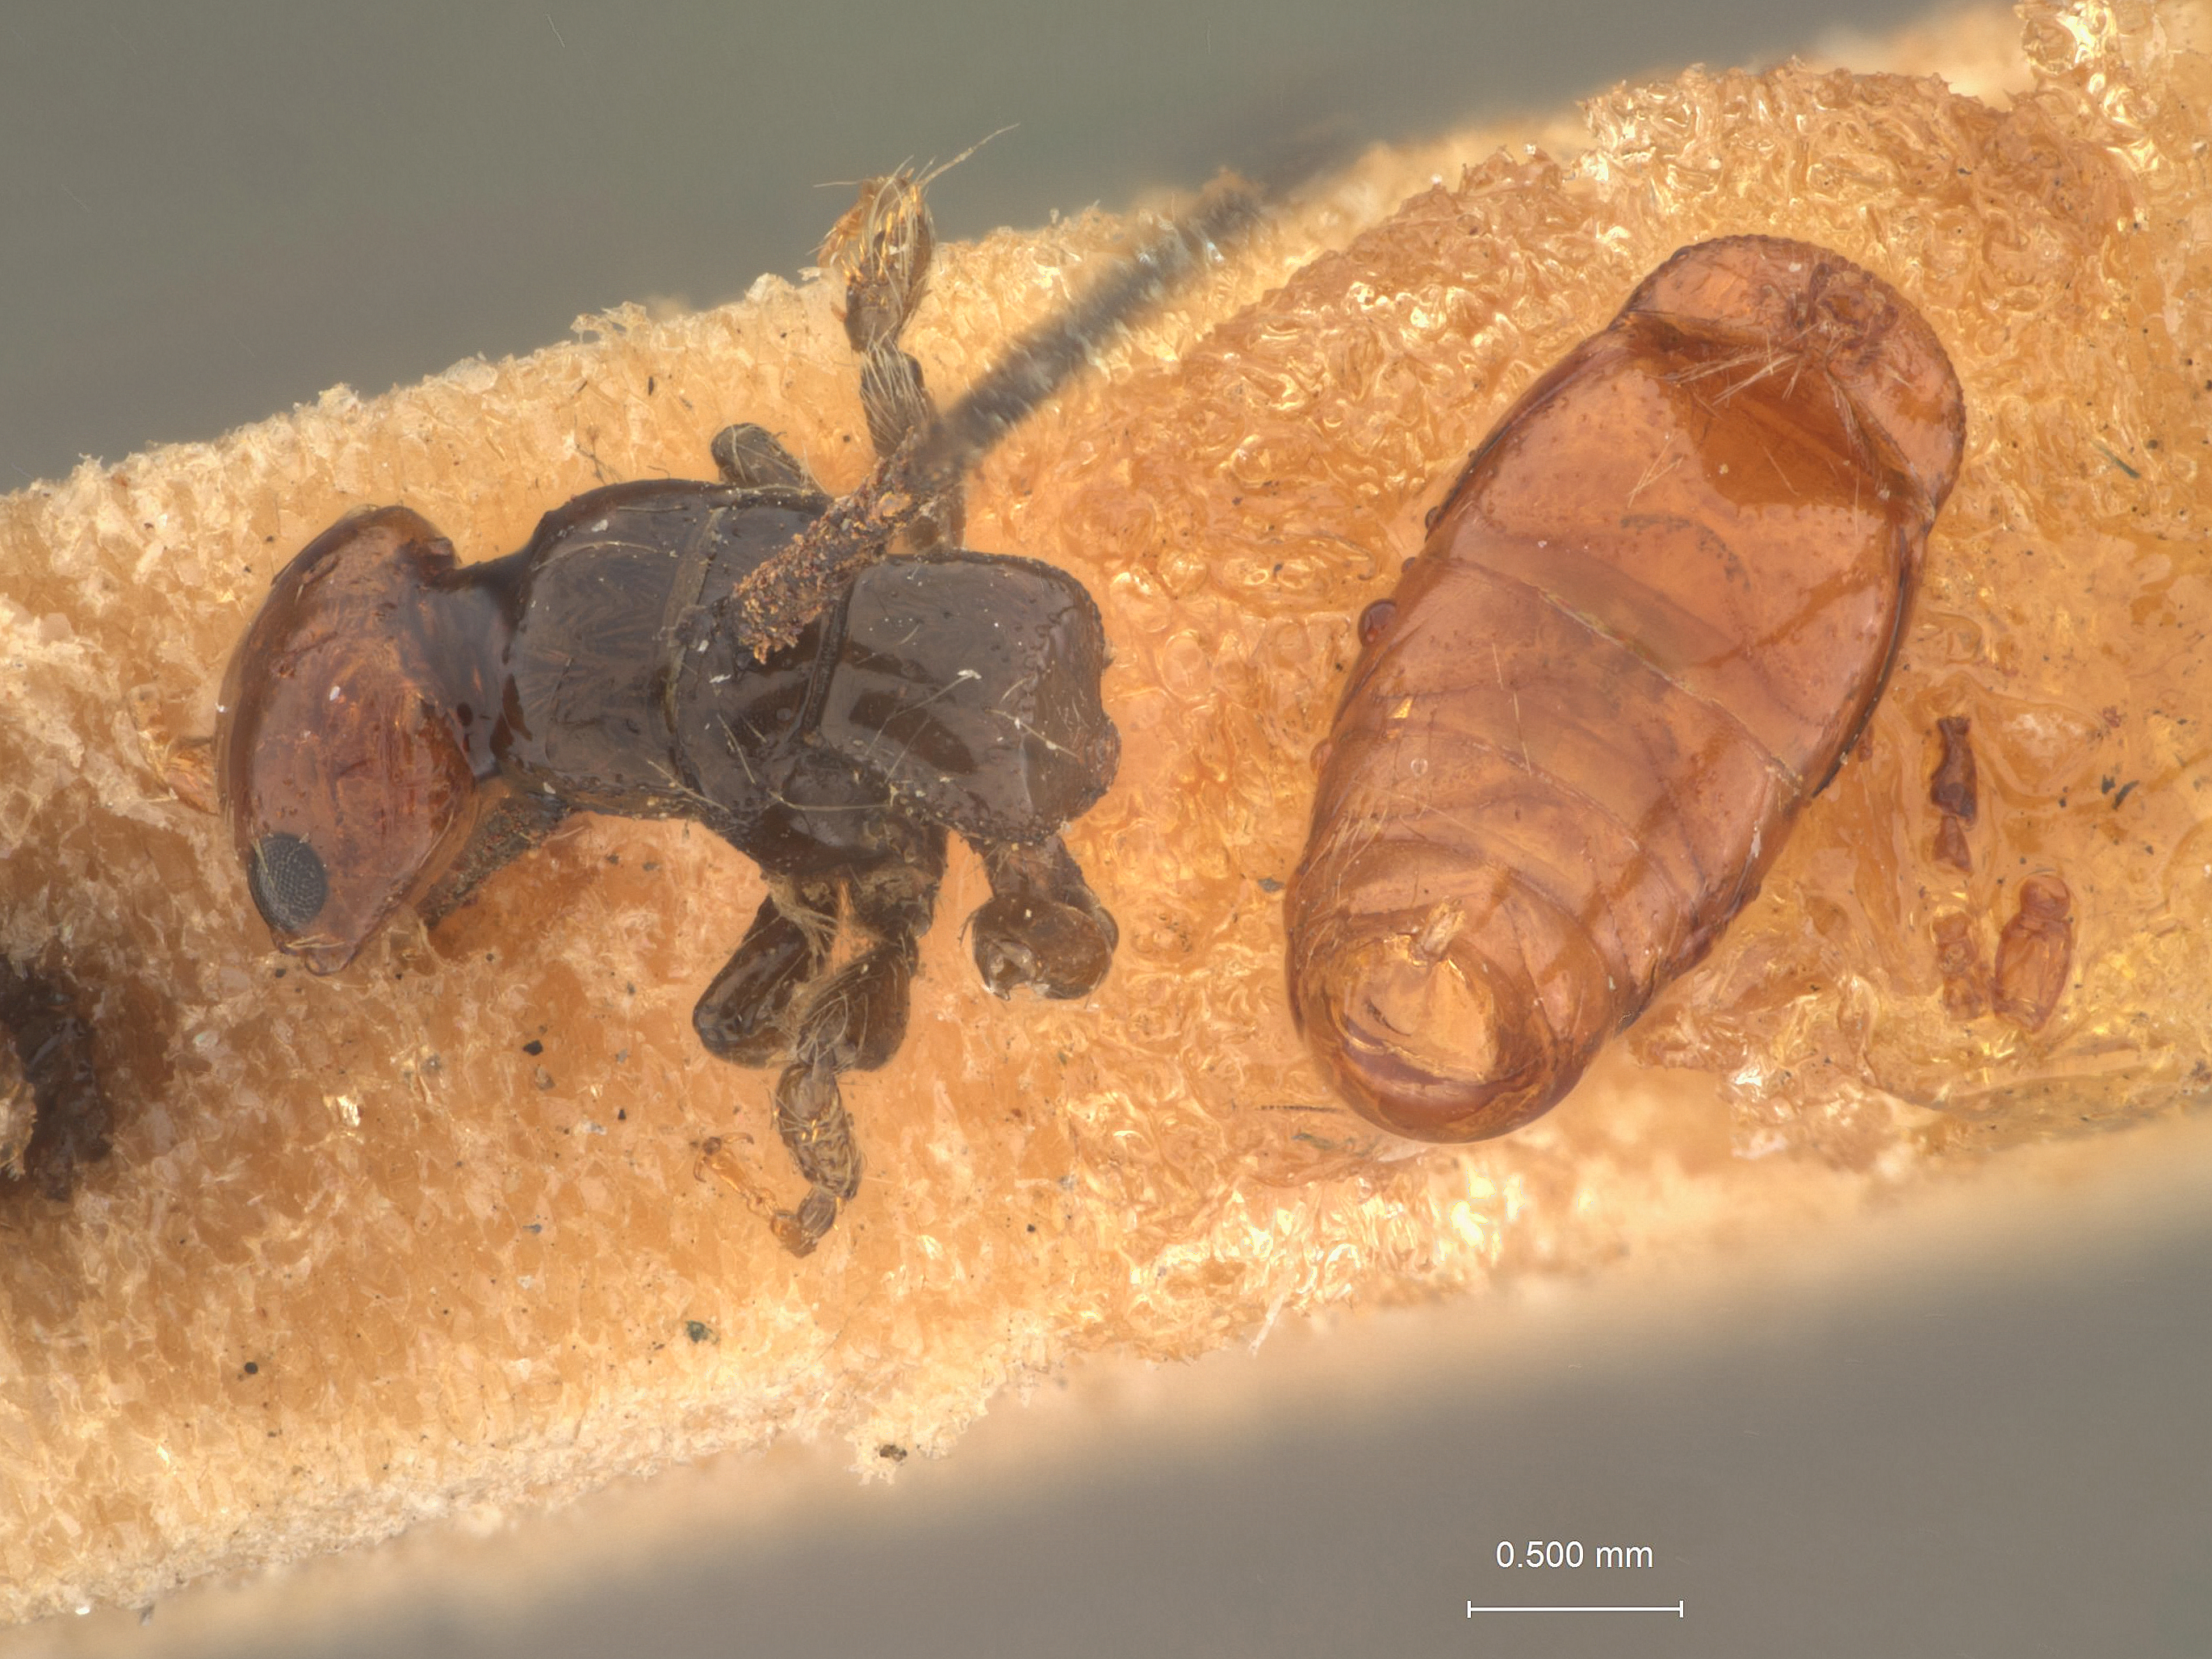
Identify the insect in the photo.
Glyptometopa americana
